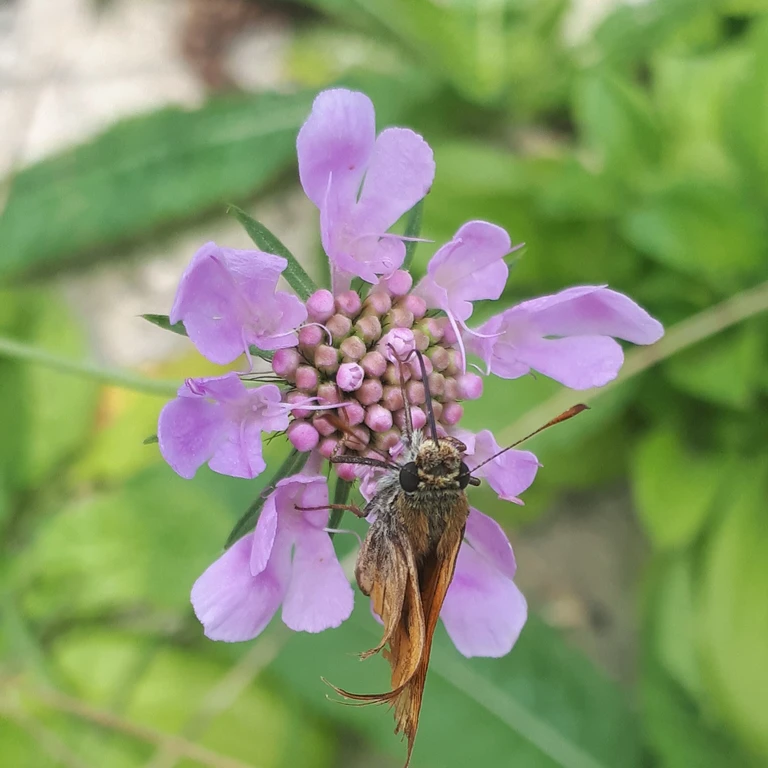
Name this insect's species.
Ochlodes sylvanus (also Ochlodes venata)
